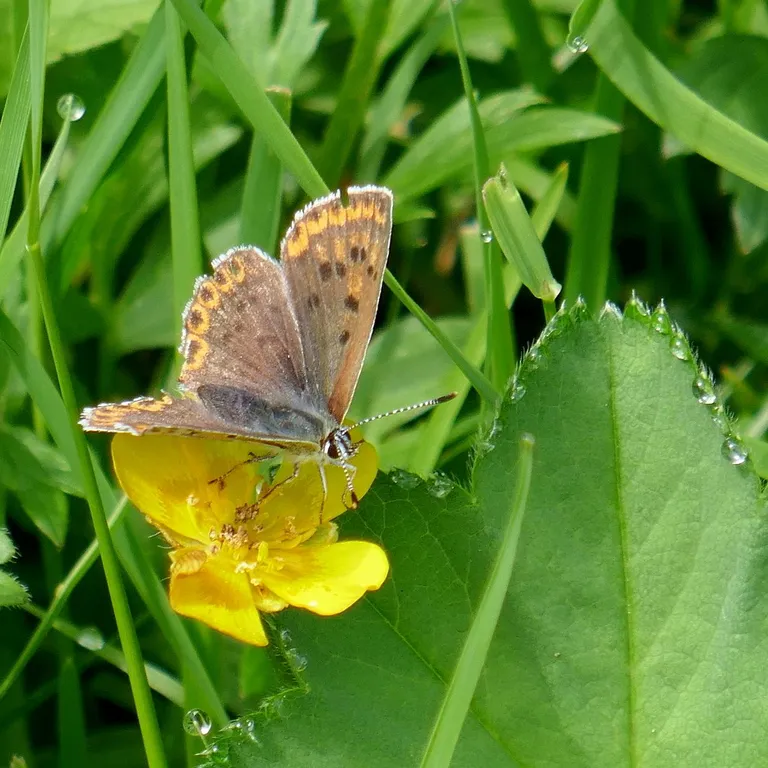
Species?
Lycaena tityrus (also Loweia tityrus)
